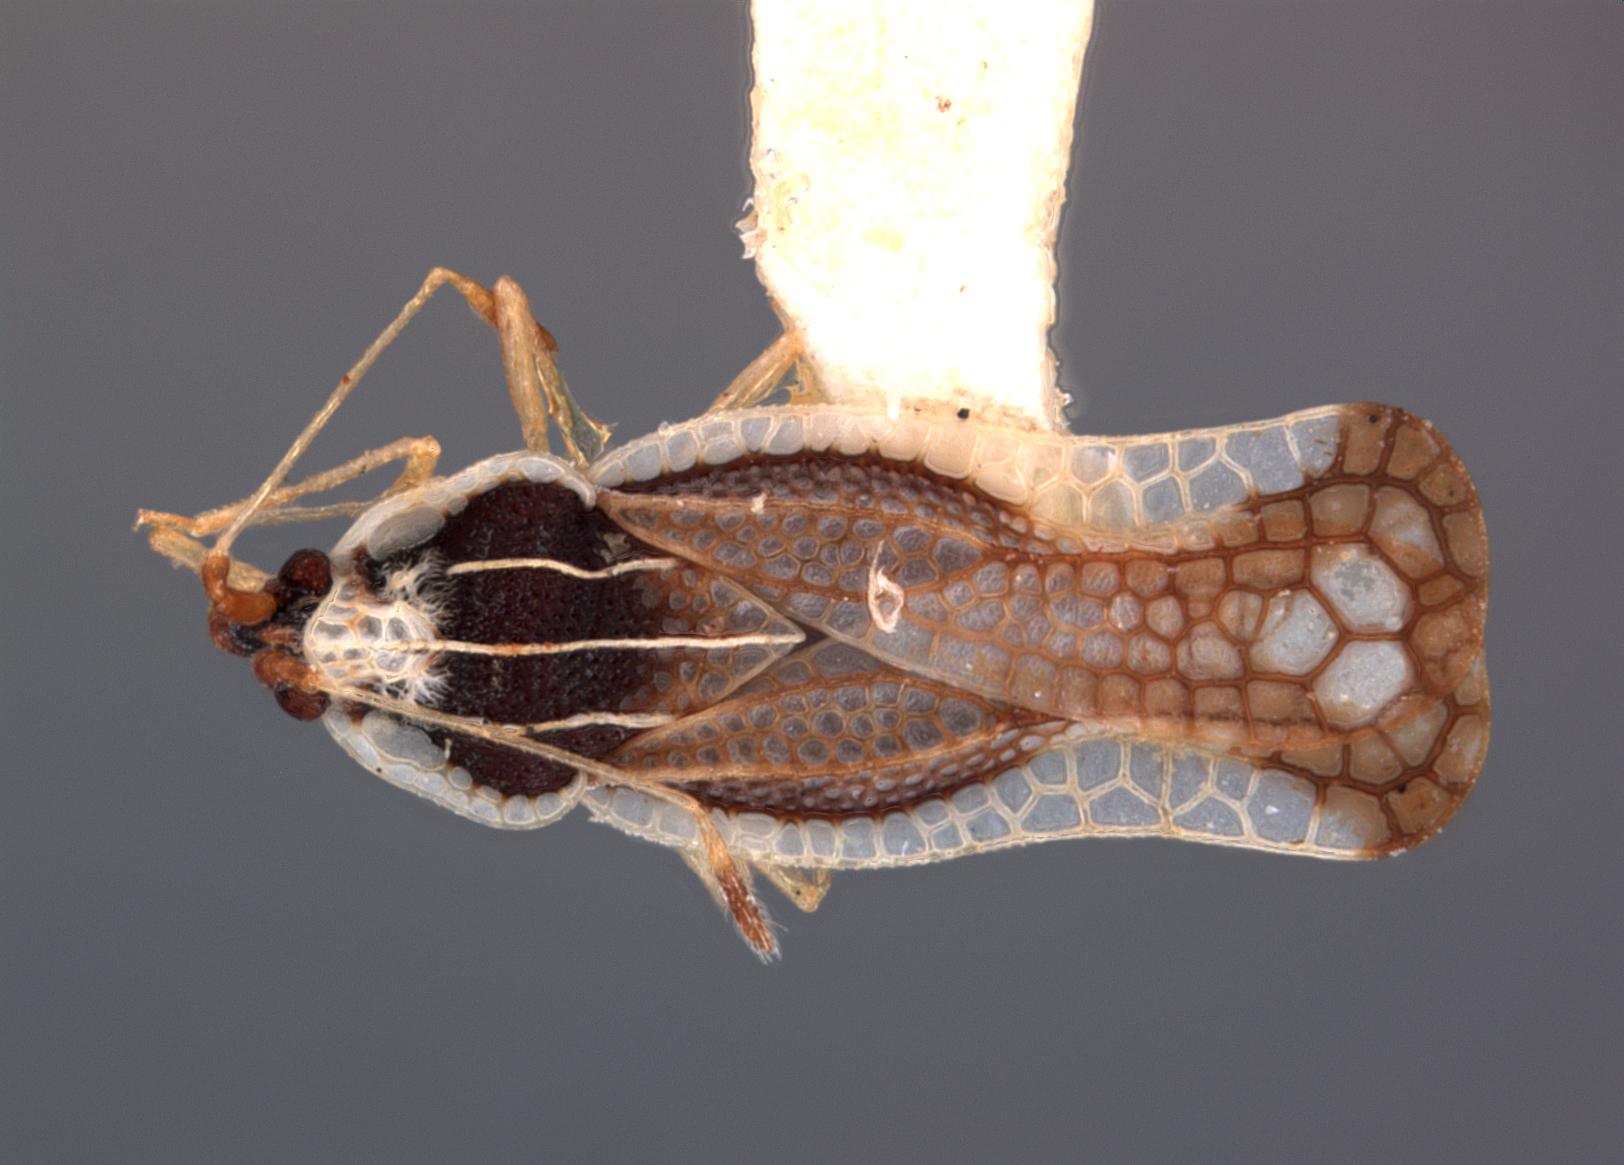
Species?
Leptopharsa siderea
